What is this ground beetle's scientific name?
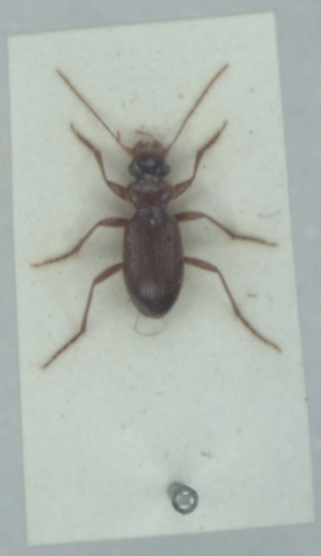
Leistus terminatus
